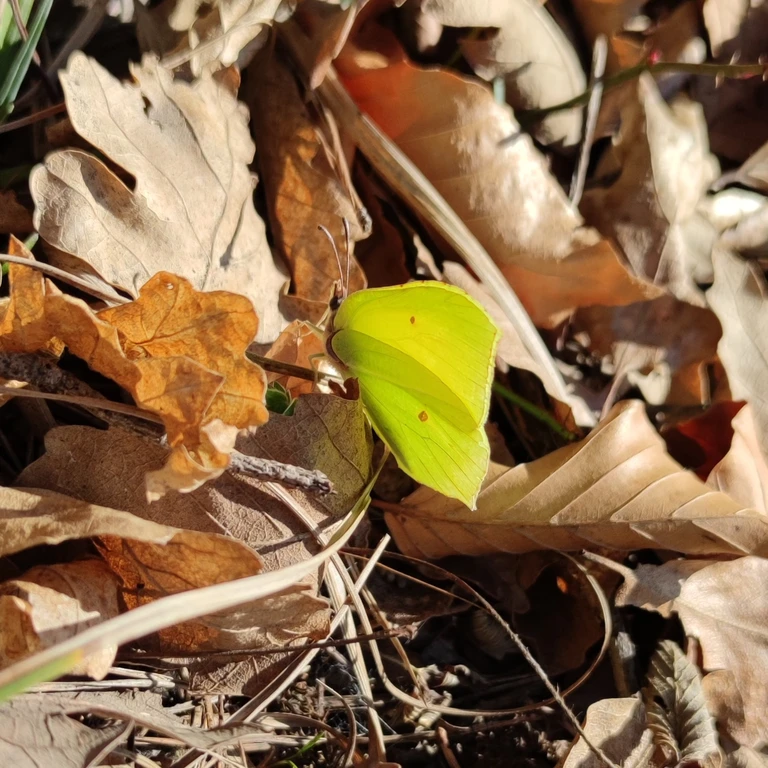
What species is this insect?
Gonepteryx rhamni
